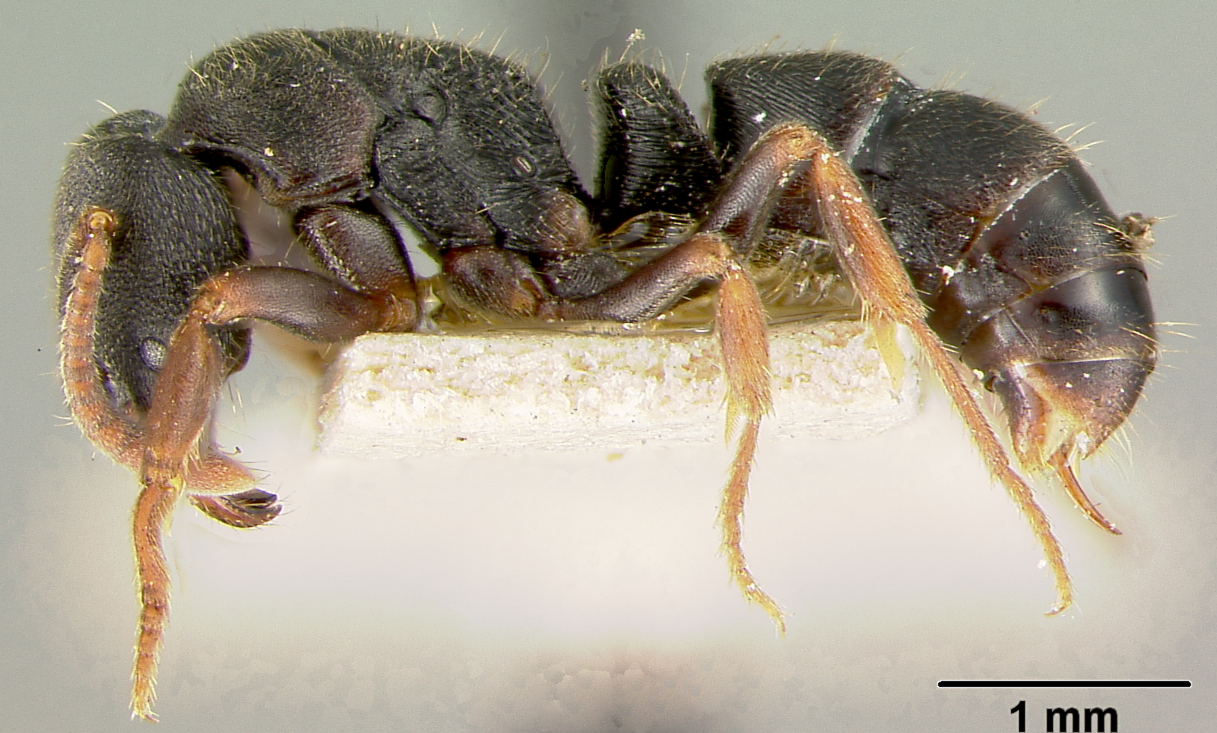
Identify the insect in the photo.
Ectomomyrmex exarata
